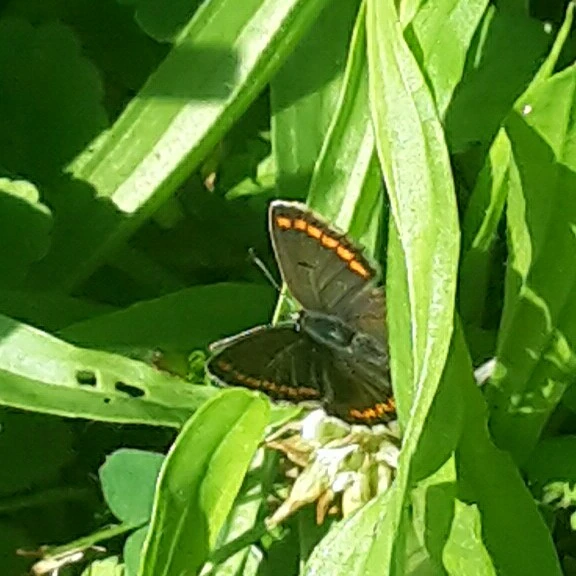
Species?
Aricia agestis/artaxerxes
